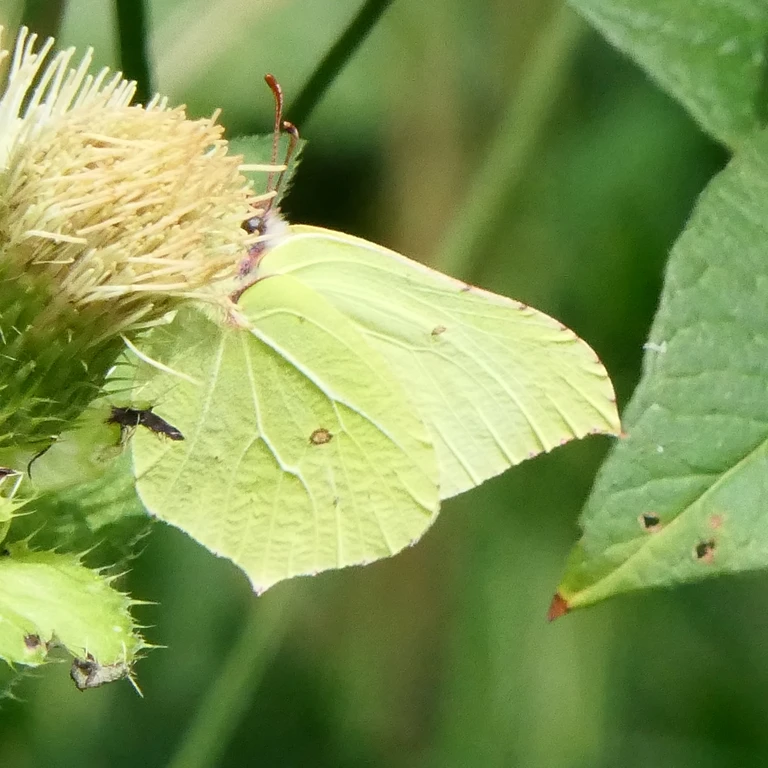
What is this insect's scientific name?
Gonepteryx rhamni
